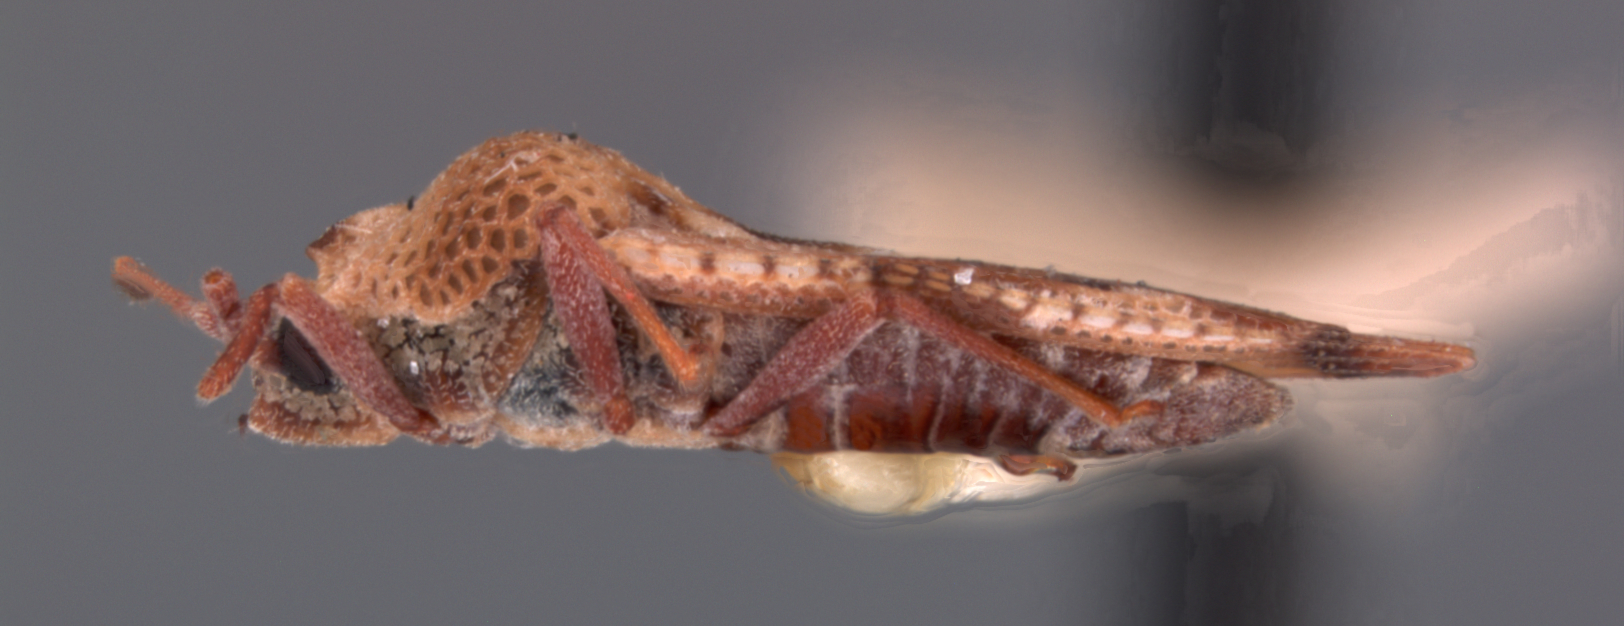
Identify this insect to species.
Cysteochila suensoni
